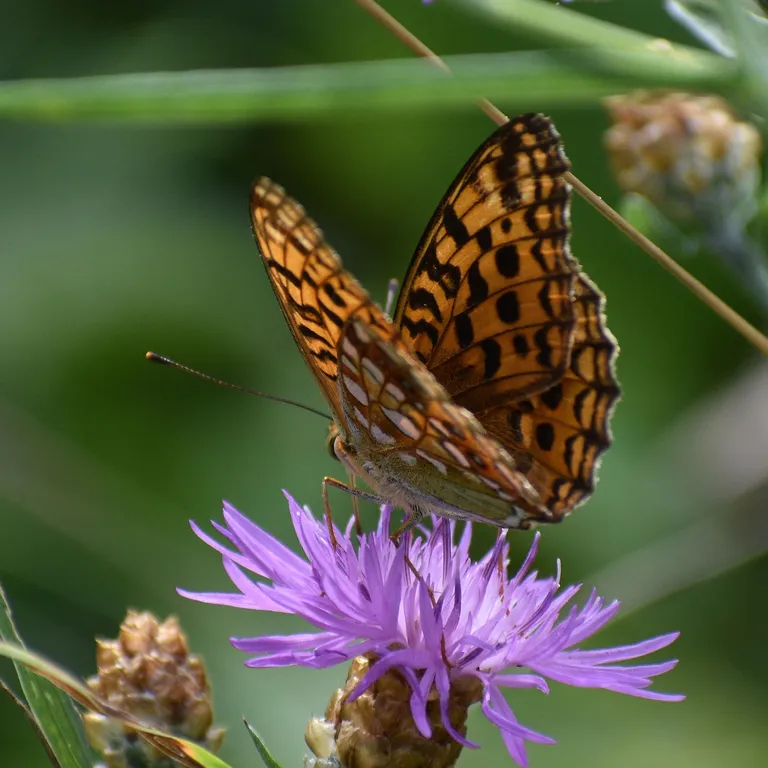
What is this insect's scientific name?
Fabriciana adippe
